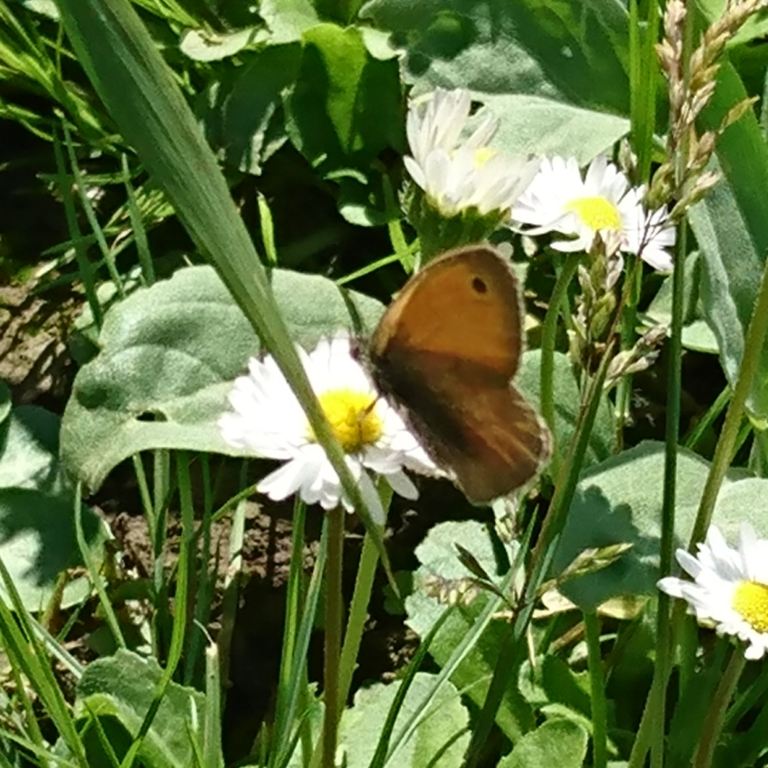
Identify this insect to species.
Coenonympha pamphilus
